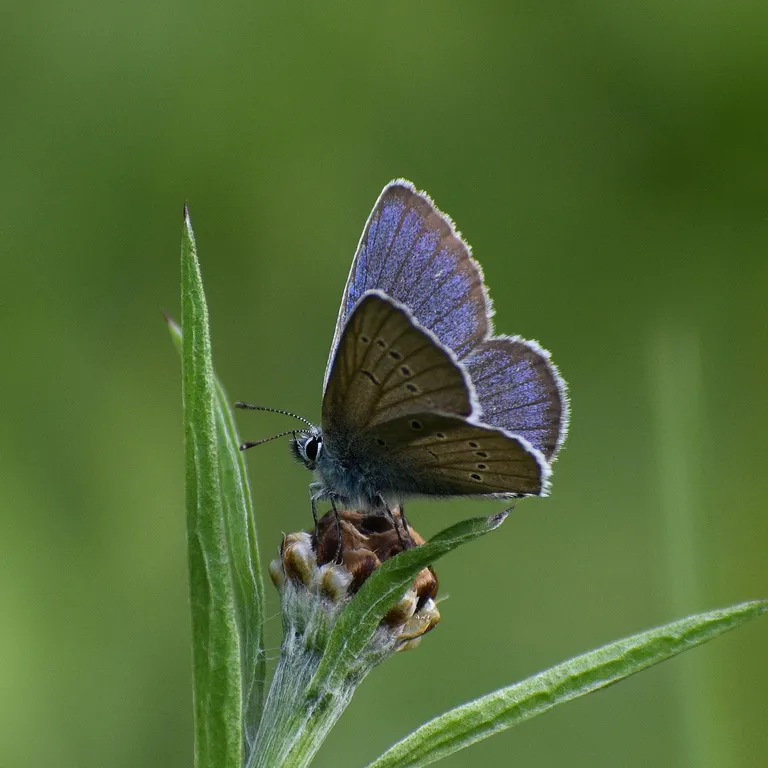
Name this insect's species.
Cyaniris semiargus
